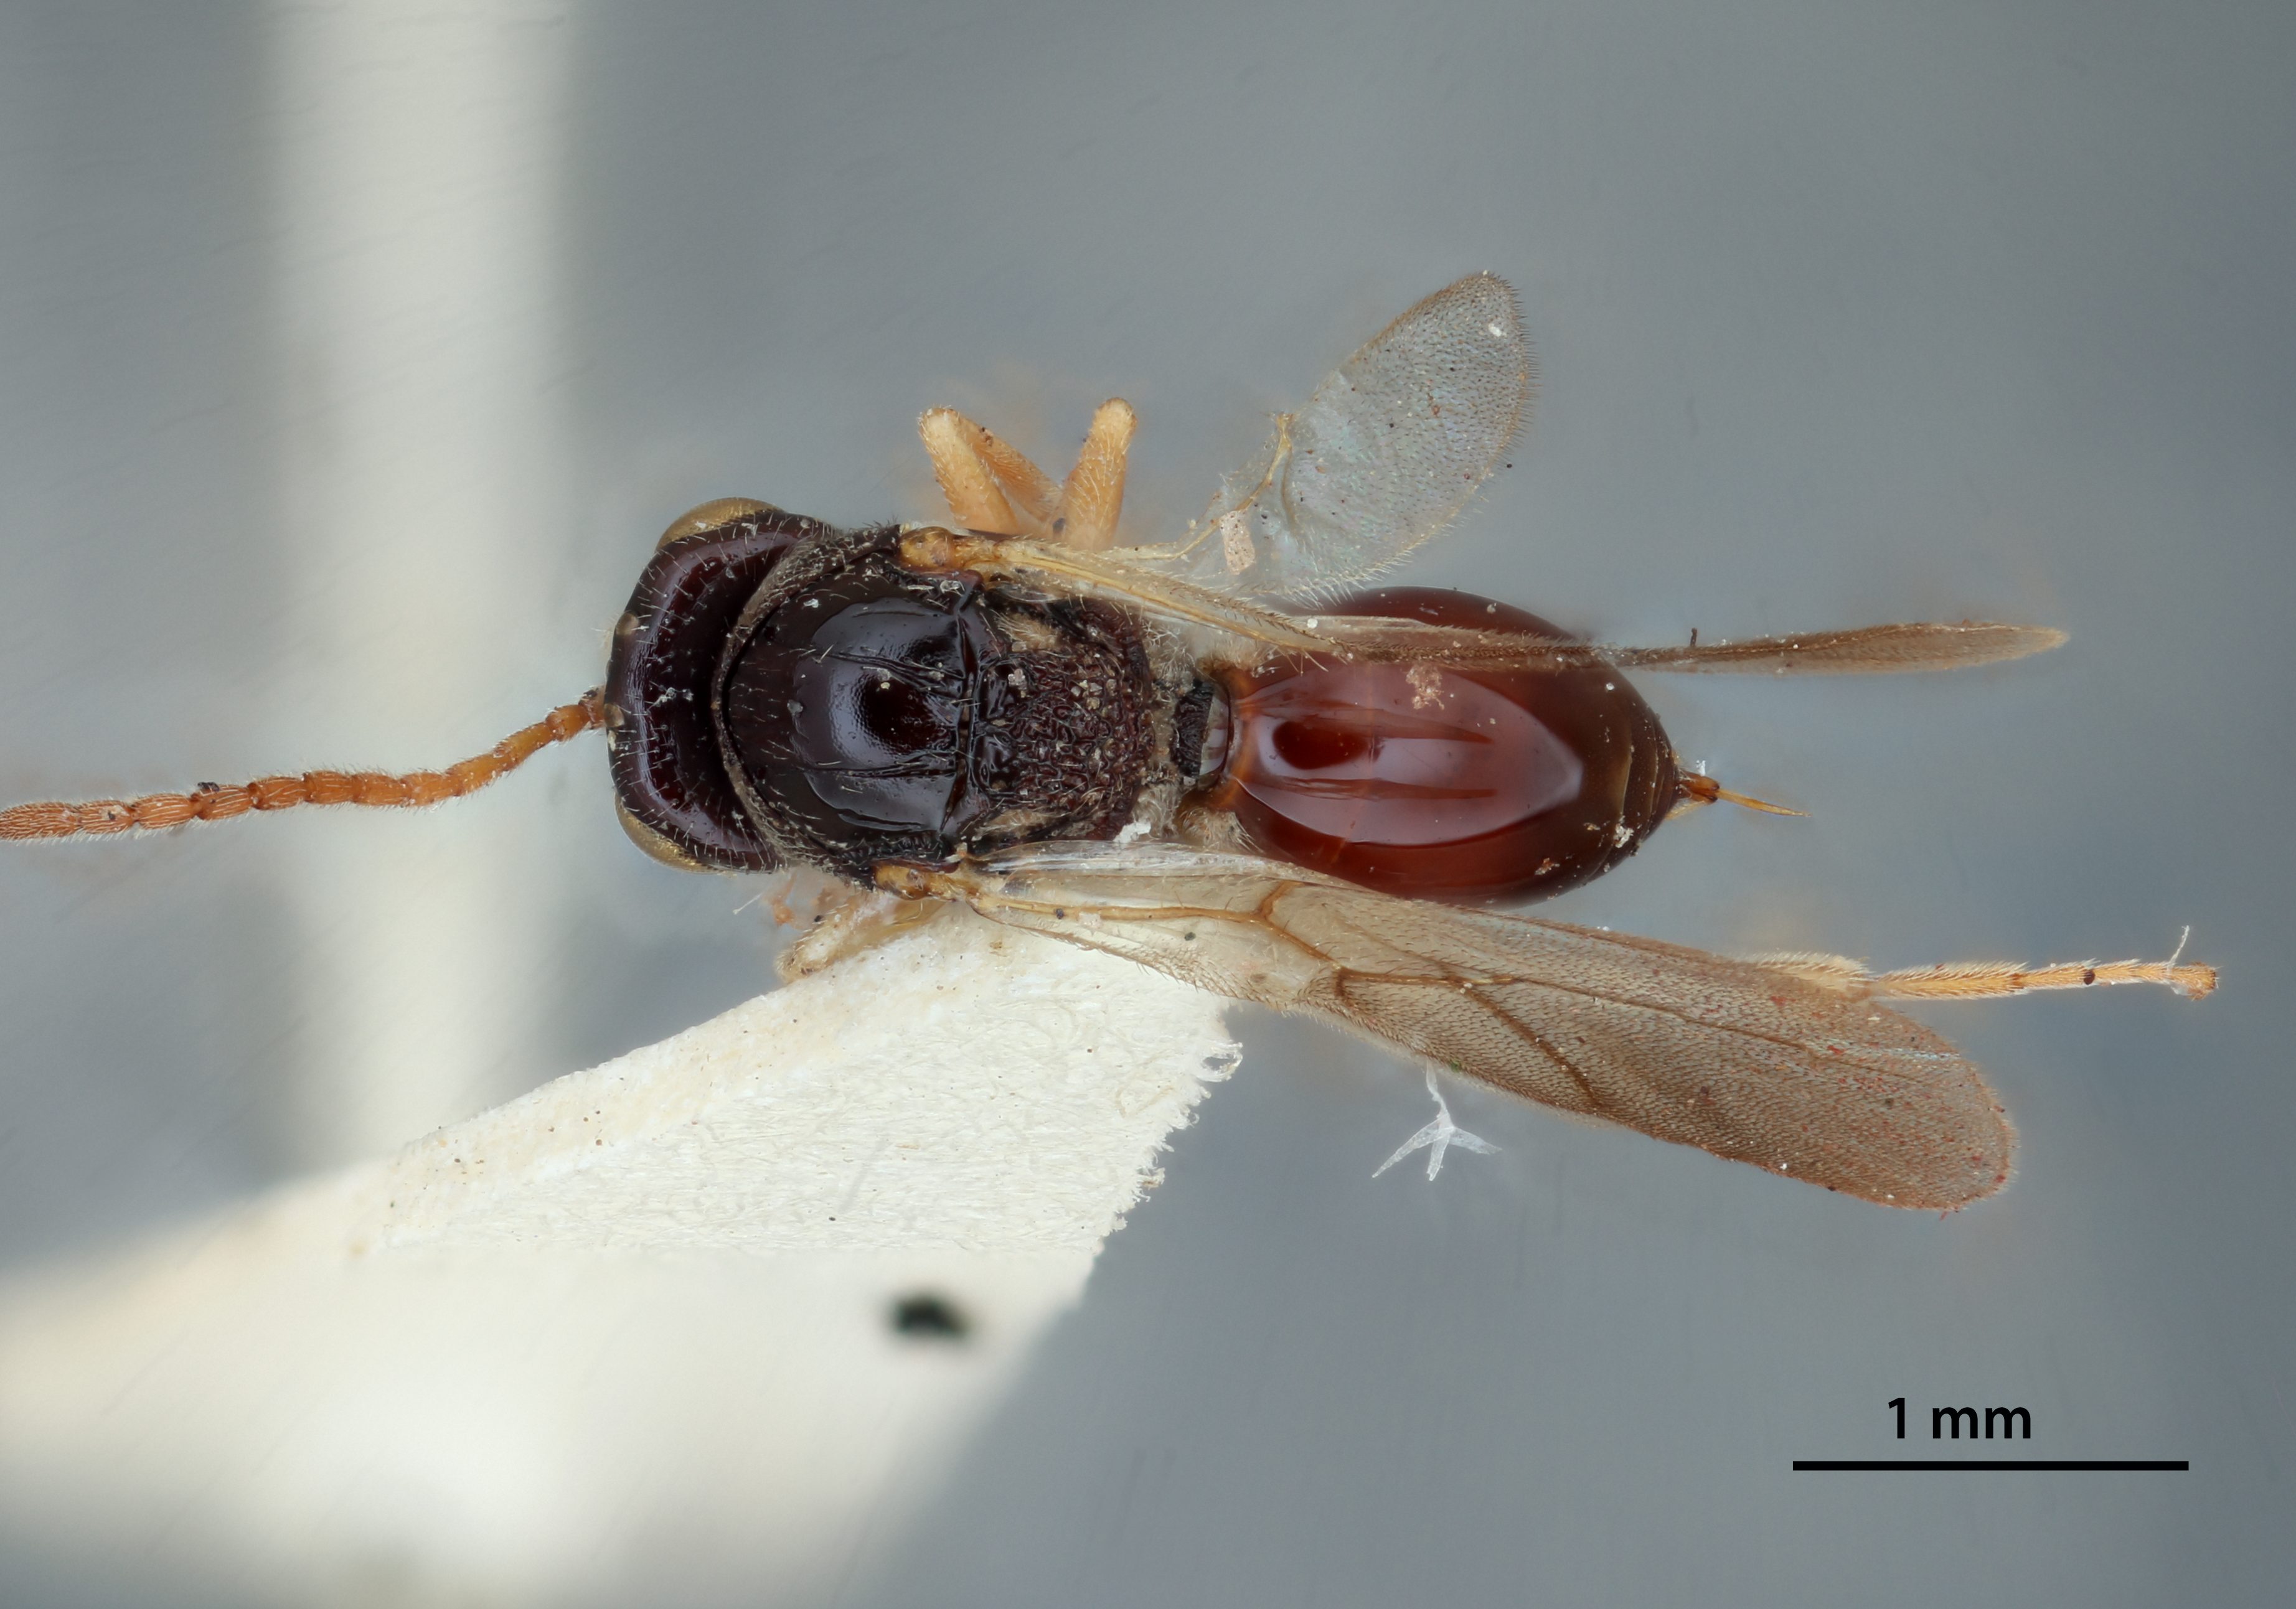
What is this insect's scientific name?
Synophromorpha rubi
